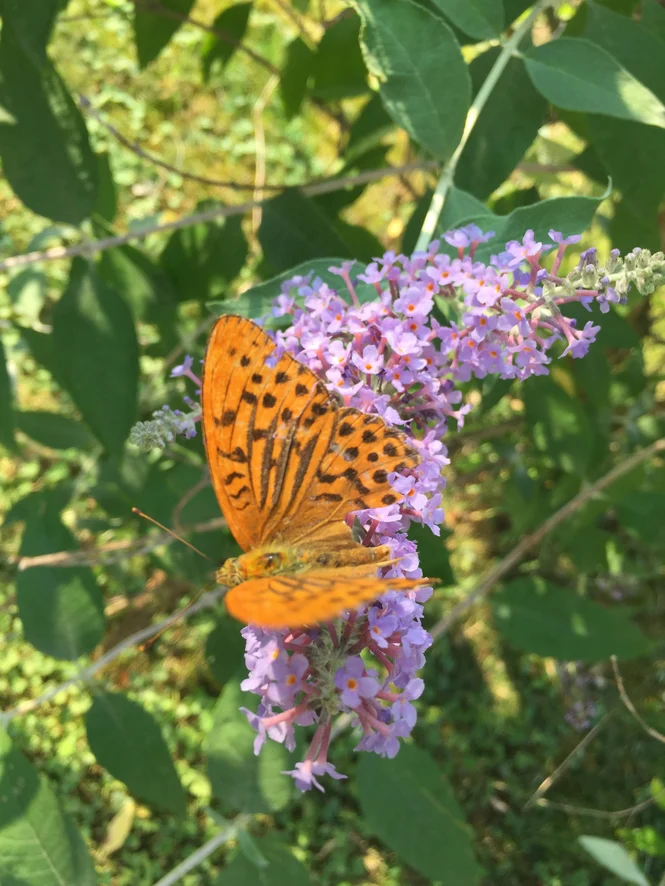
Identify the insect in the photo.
Argynnis paphia
